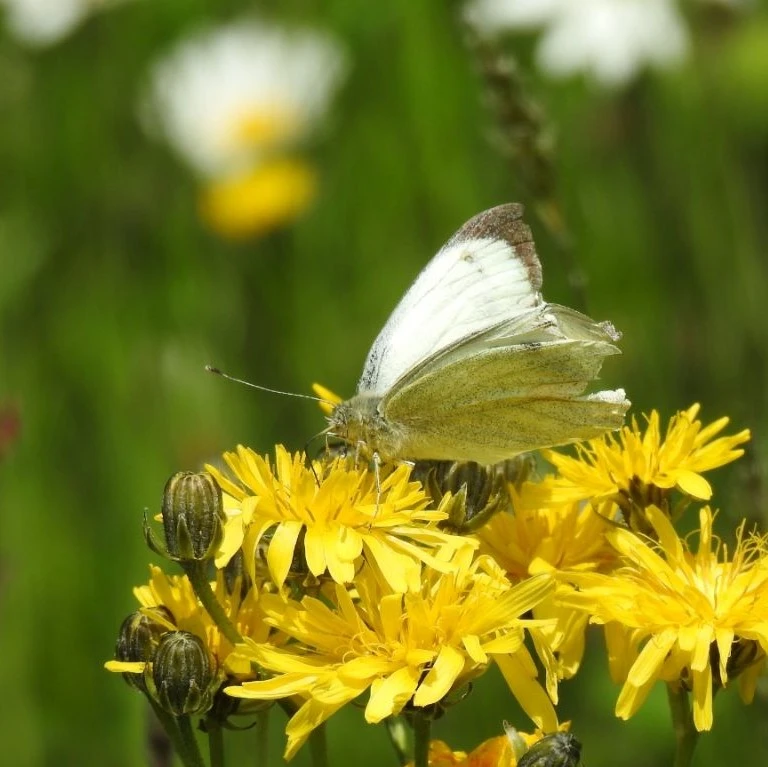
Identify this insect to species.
Pieris brassicae
